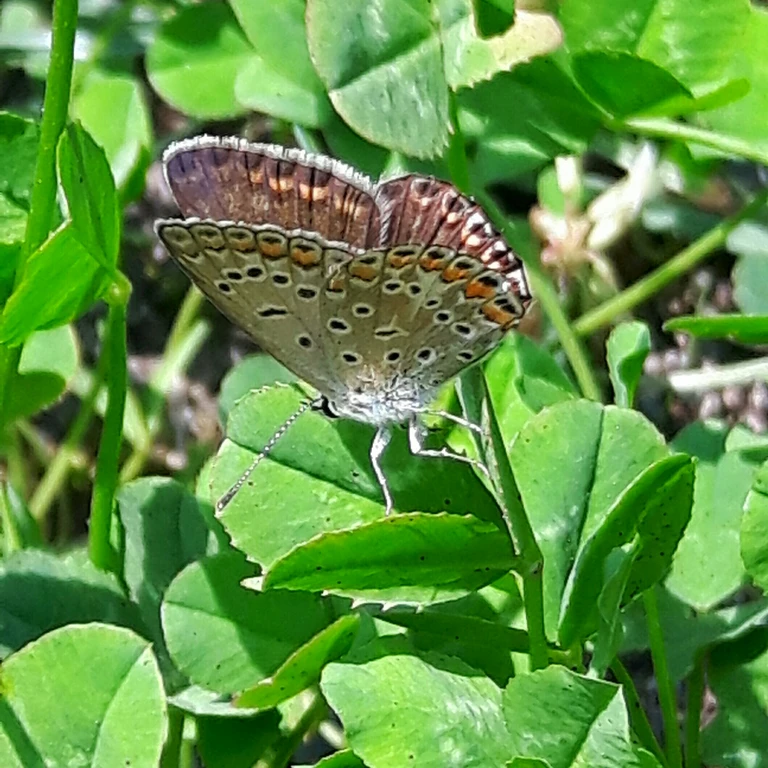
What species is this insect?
Polyommatus icarus
